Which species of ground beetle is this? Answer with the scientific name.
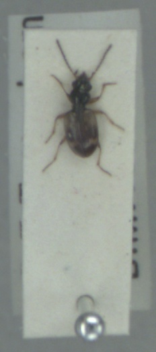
Bembidion articulatum
